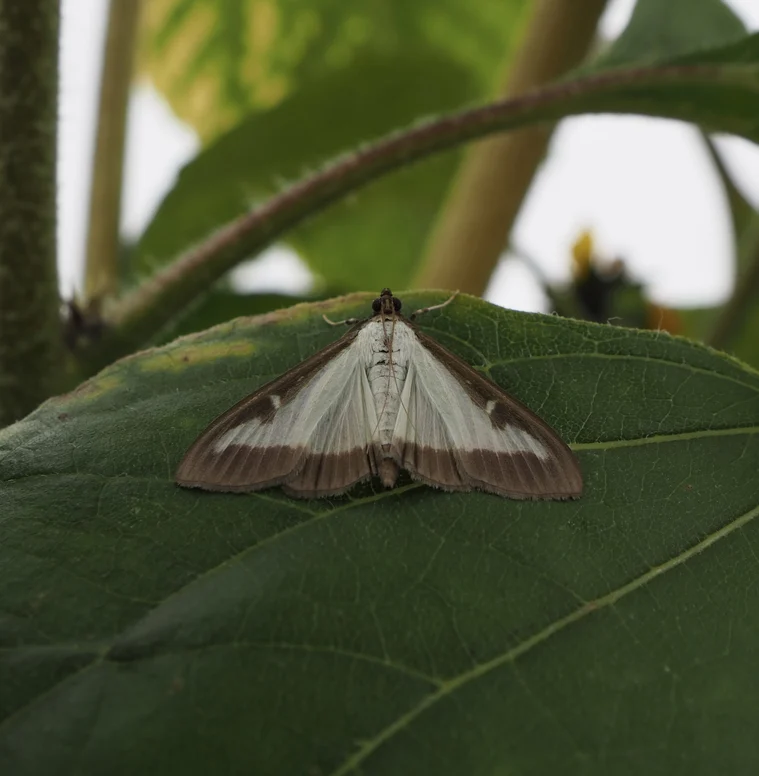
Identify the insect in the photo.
Cydalima perspectalis
